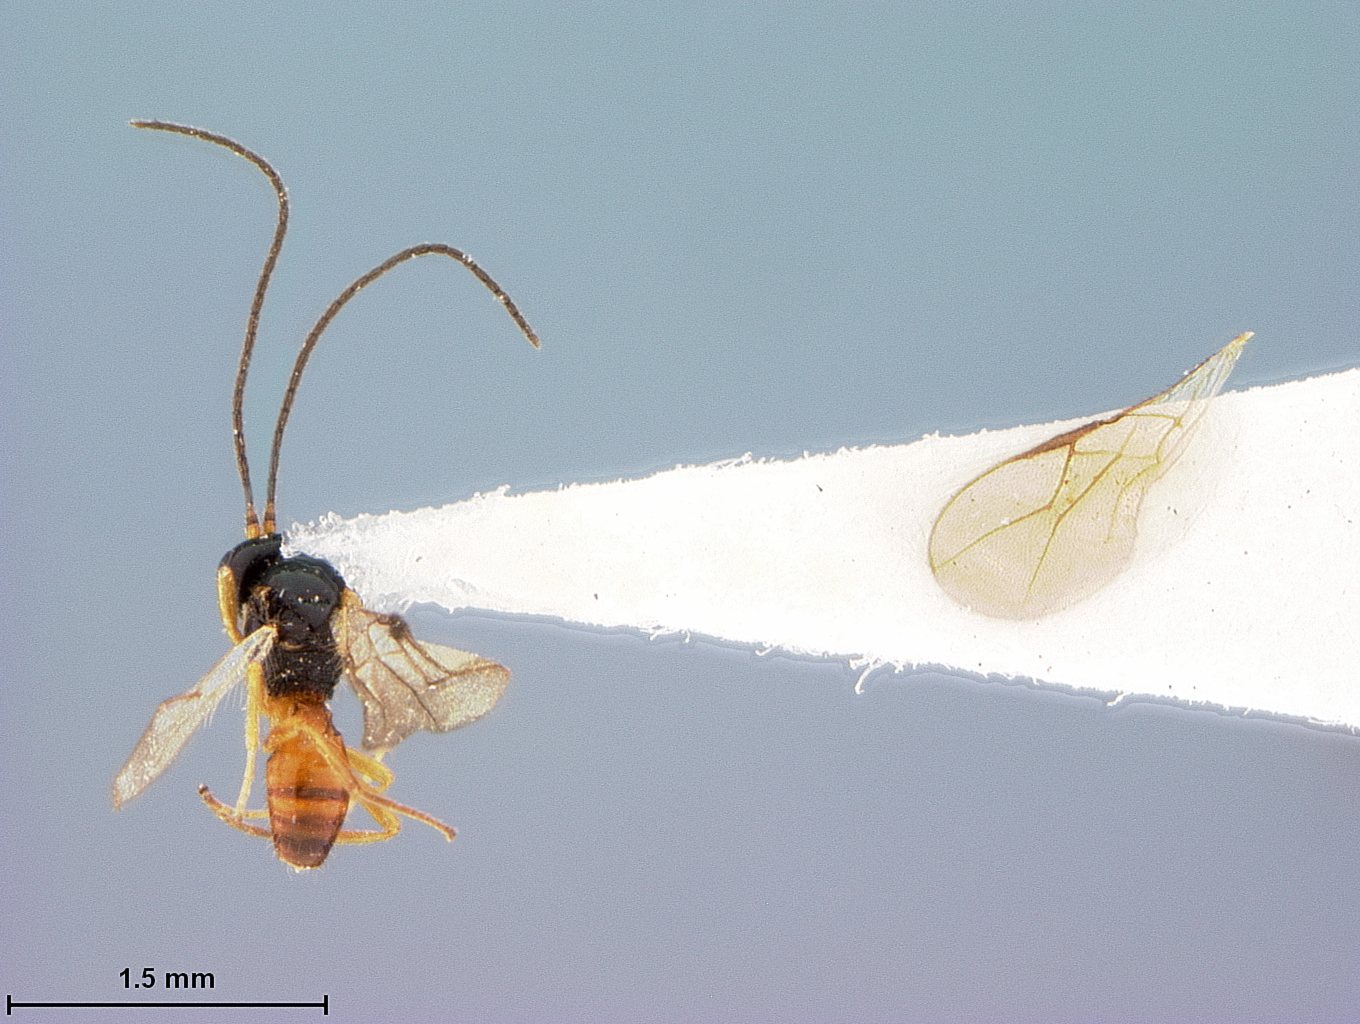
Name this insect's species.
Opius pyrogaster
